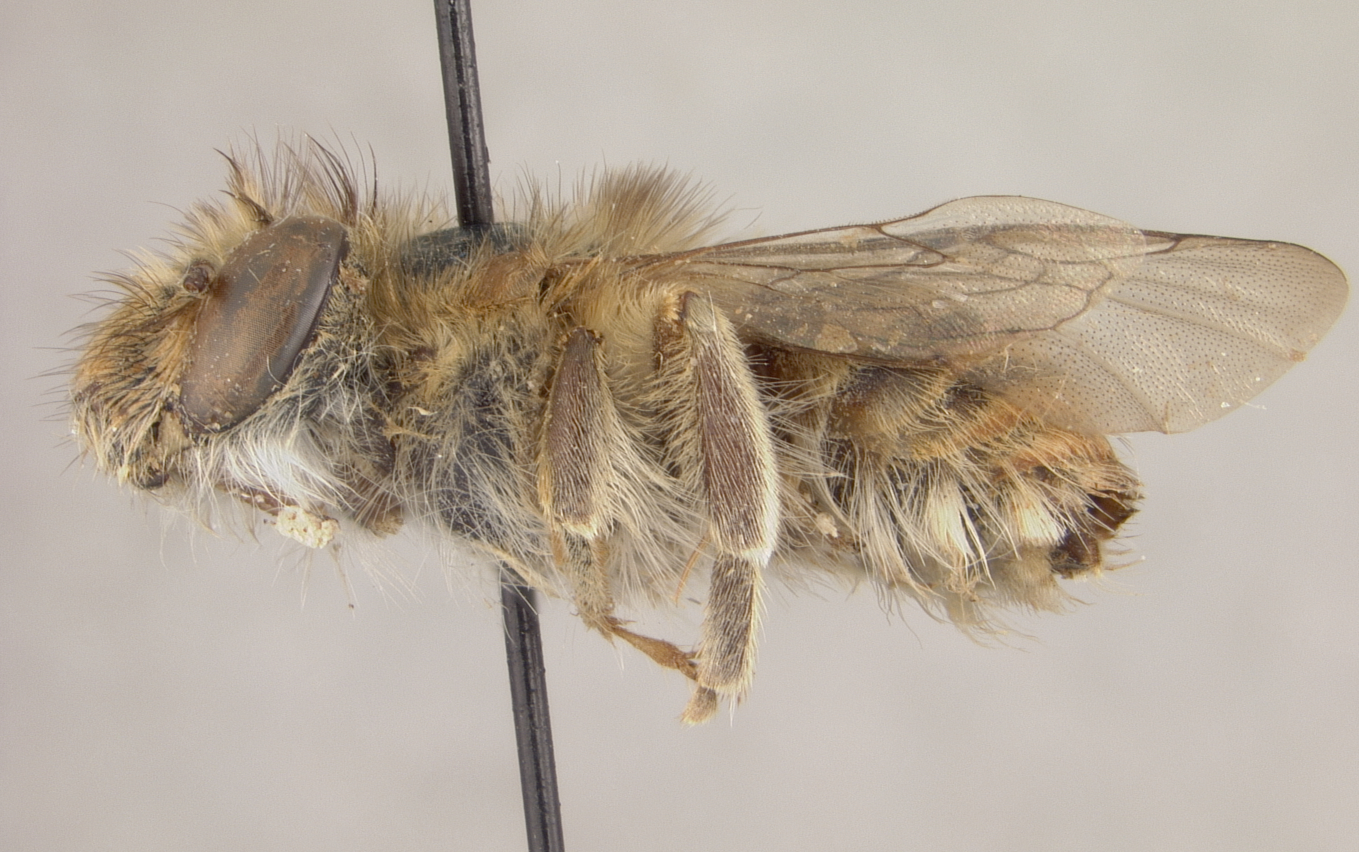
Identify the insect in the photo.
Habropoda bucconoides
